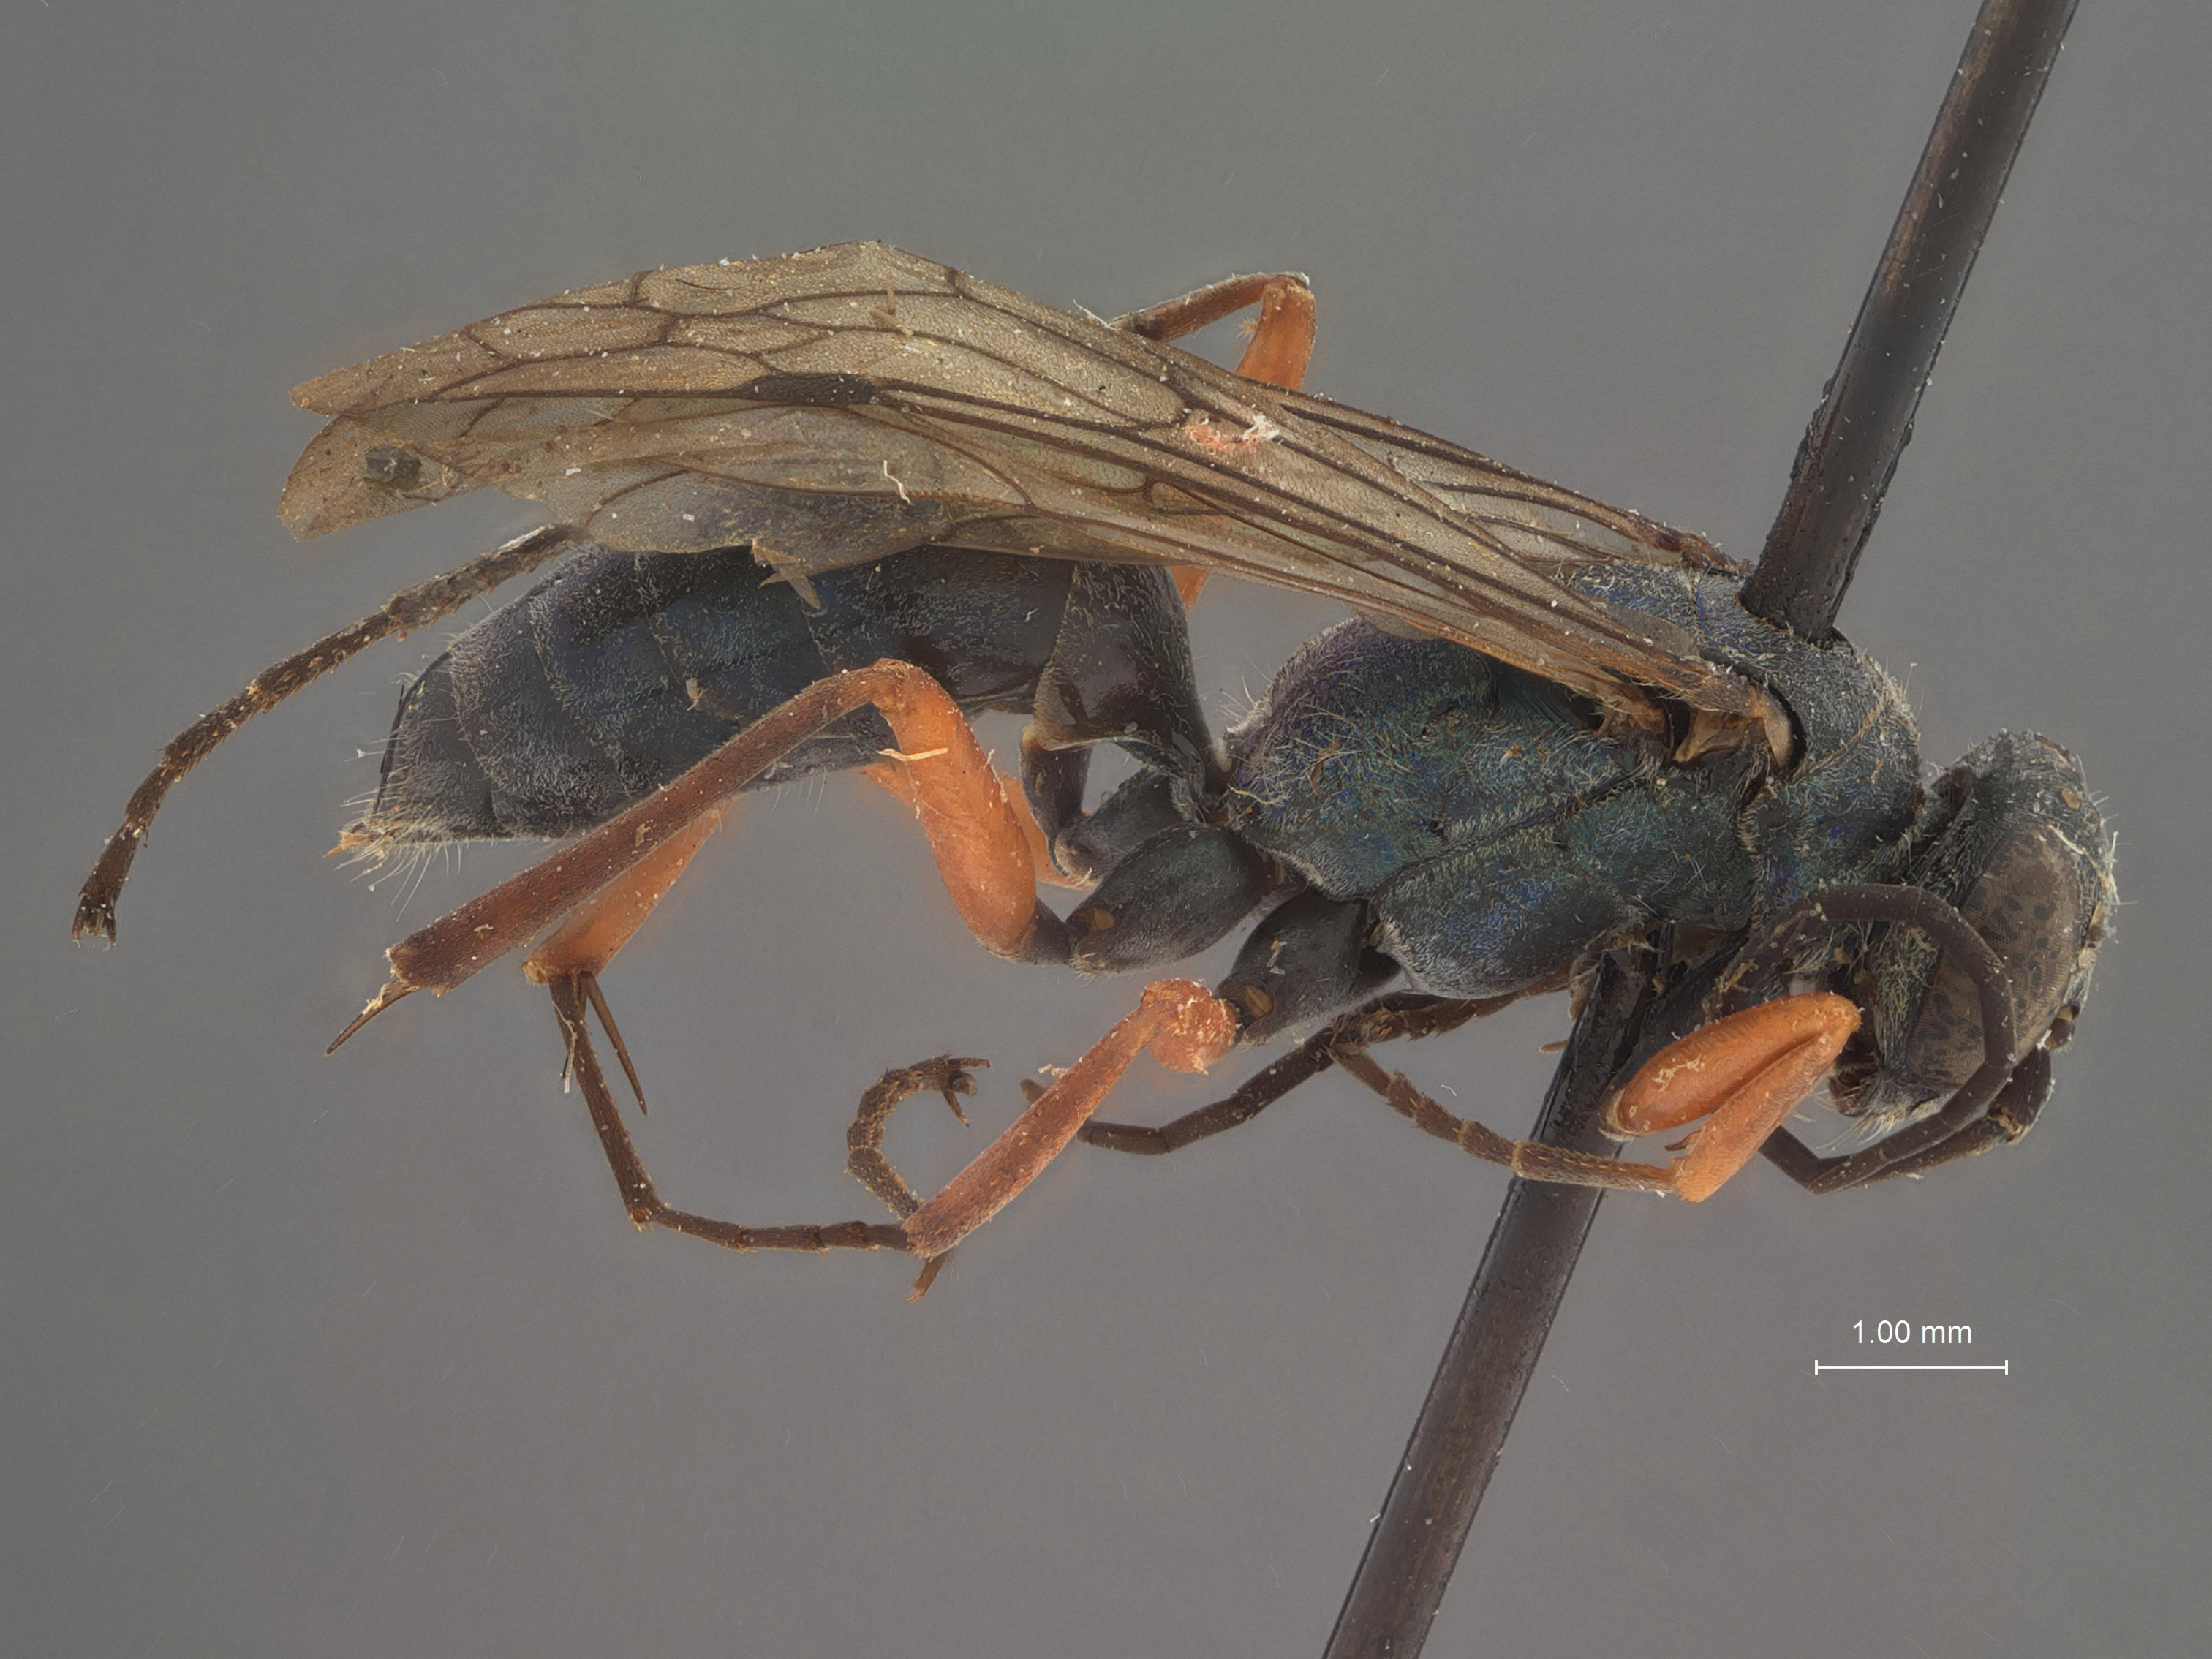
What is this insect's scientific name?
Auplopus guatemalensis
